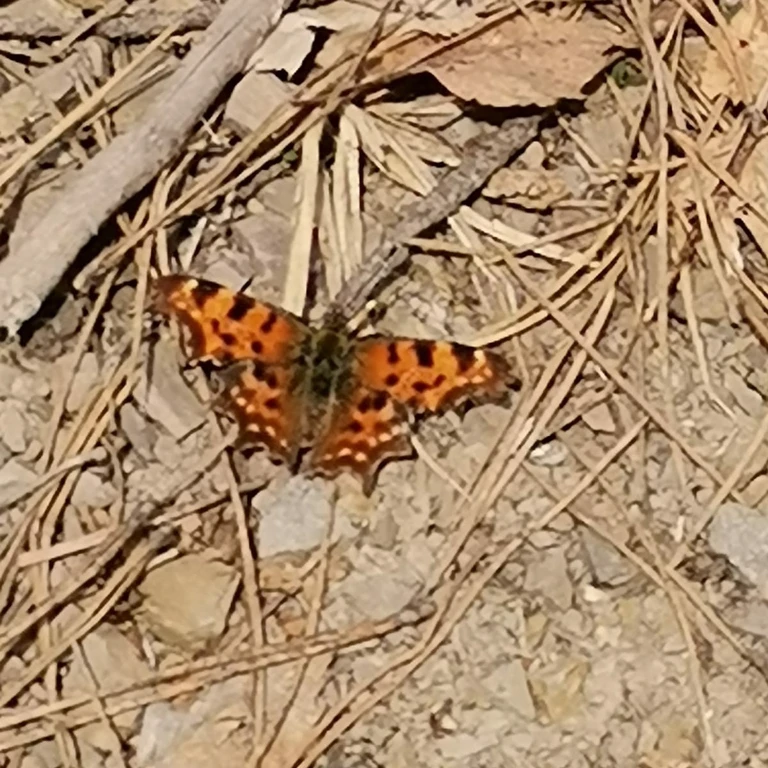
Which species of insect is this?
Polygonia c-album
